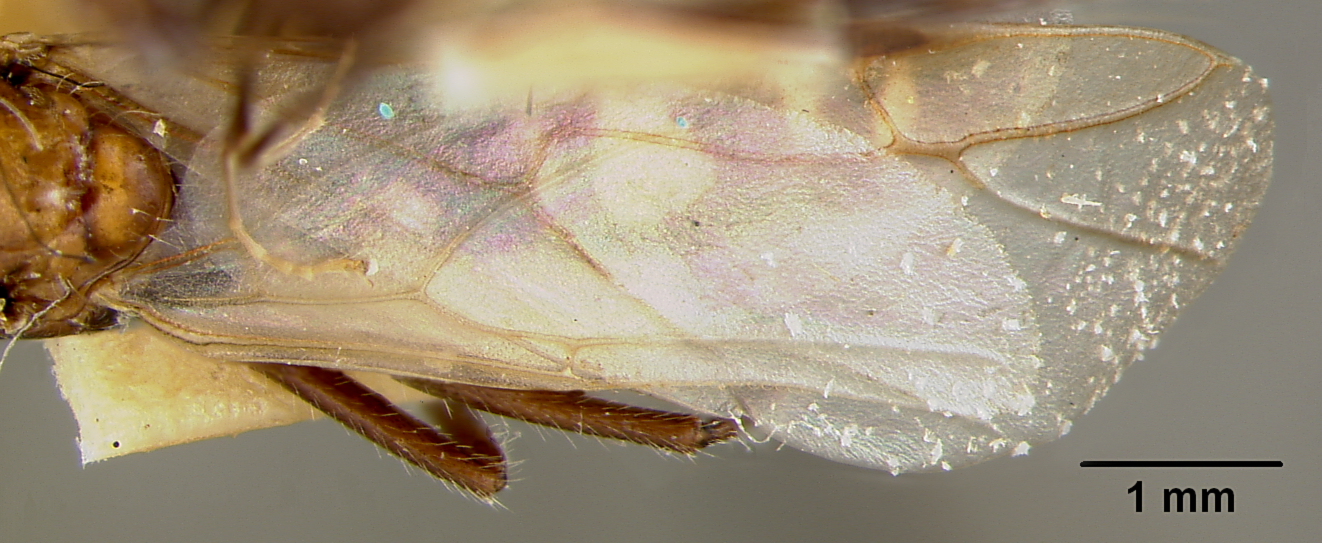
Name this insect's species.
Camponotus sexguttatus
